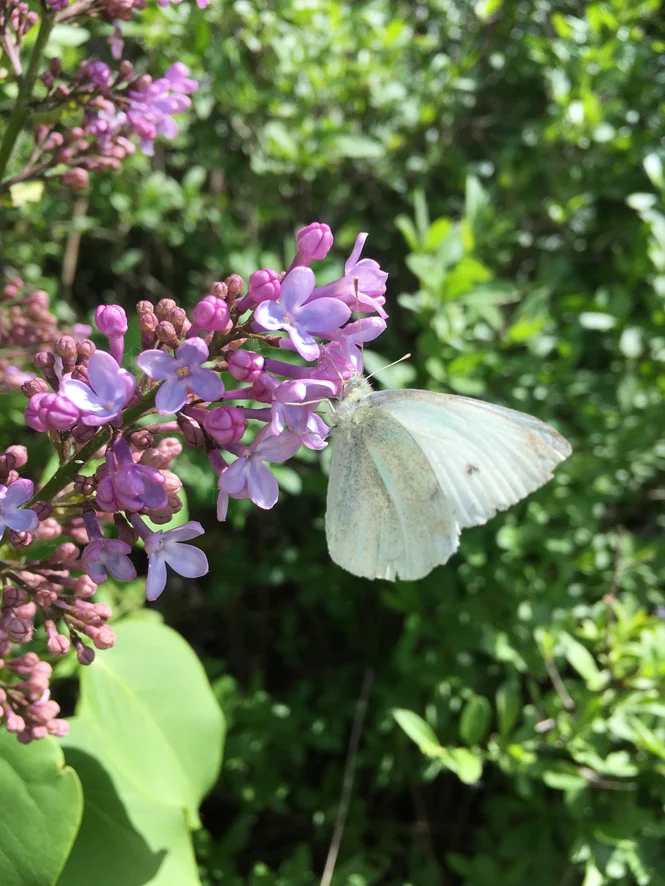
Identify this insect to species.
Pieris rapae
